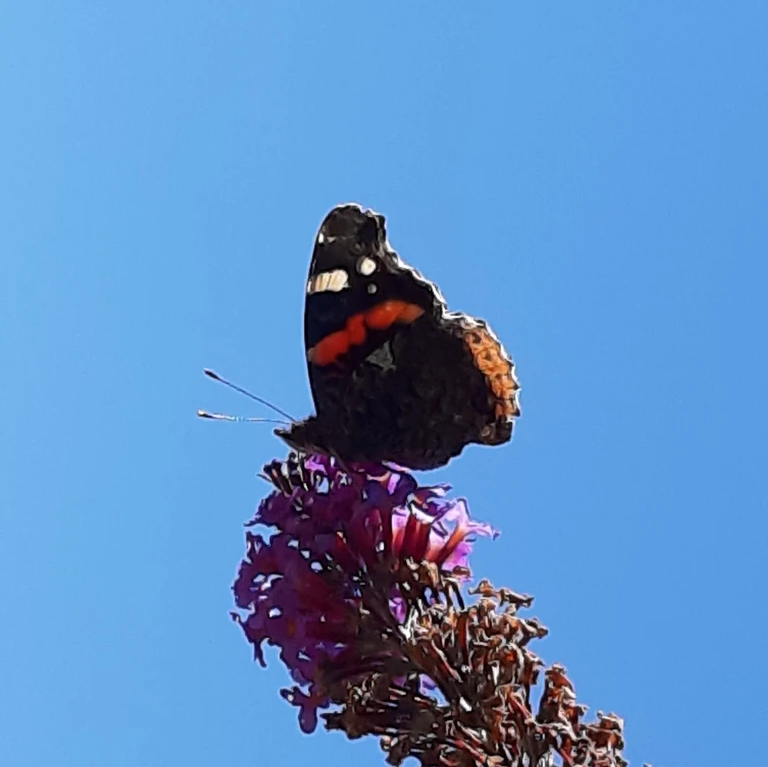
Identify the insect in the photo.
Vanessa atalanta
